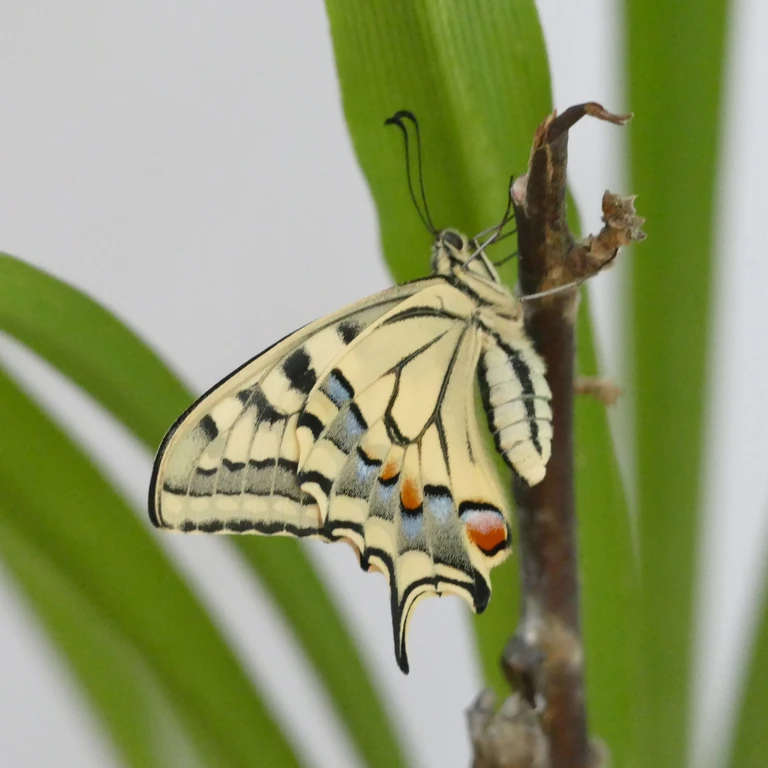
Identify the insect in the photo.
Papilio machaon
